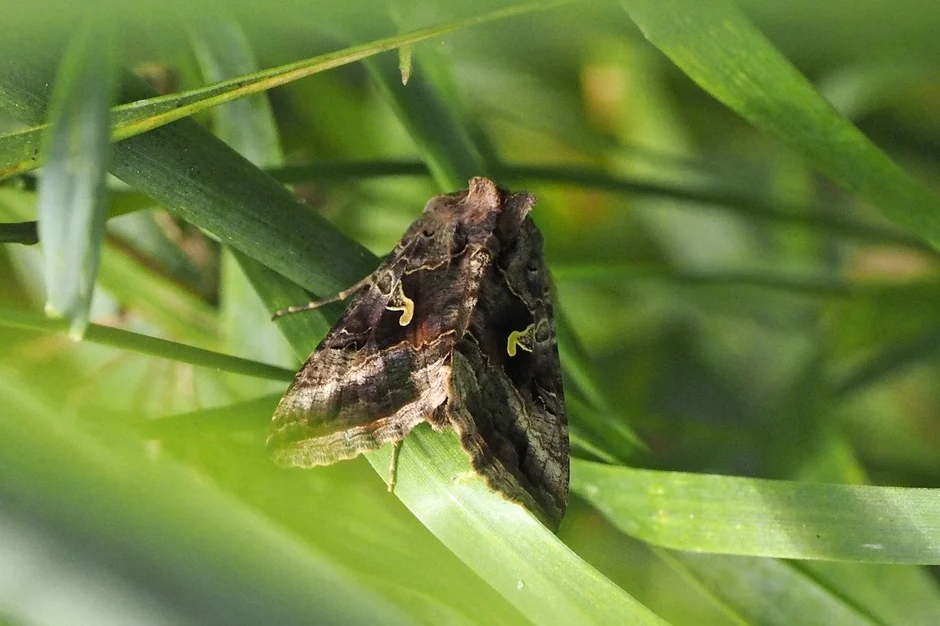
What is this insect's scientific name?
Autographa gamma
